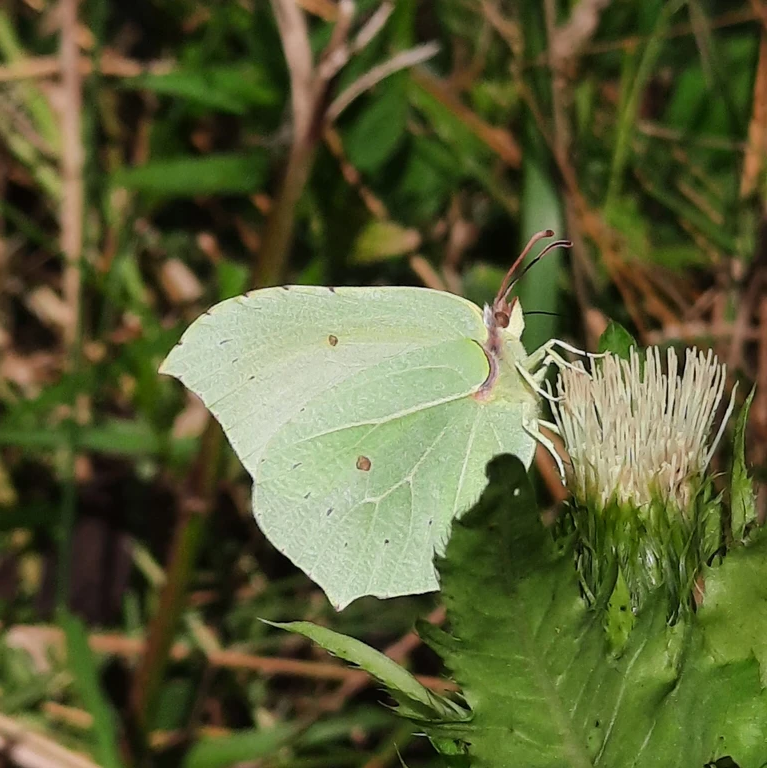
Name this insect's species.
Gonepteryx rhamni
